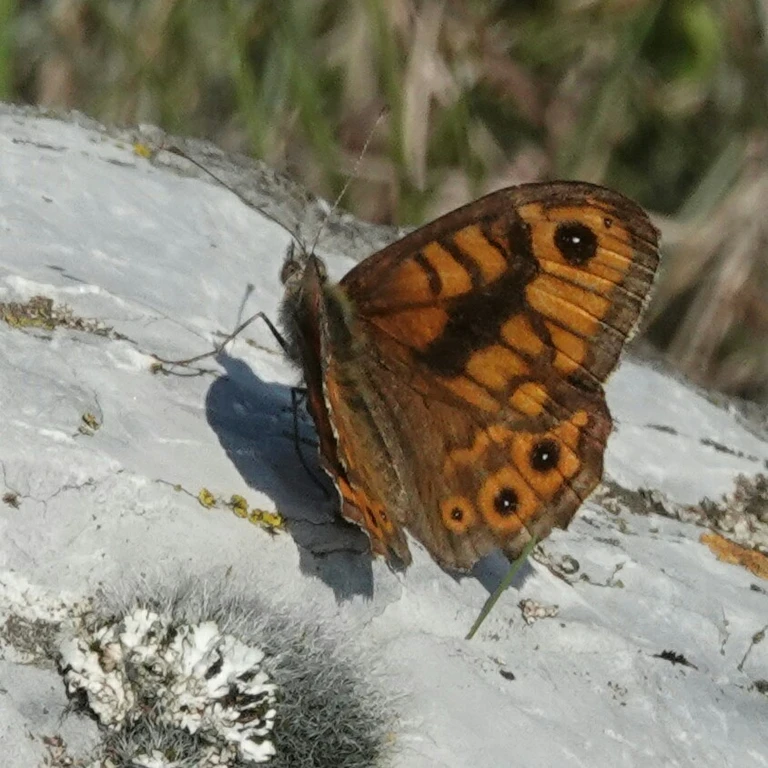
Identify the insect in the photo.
Lasiommata megera (also Pararge megera)
